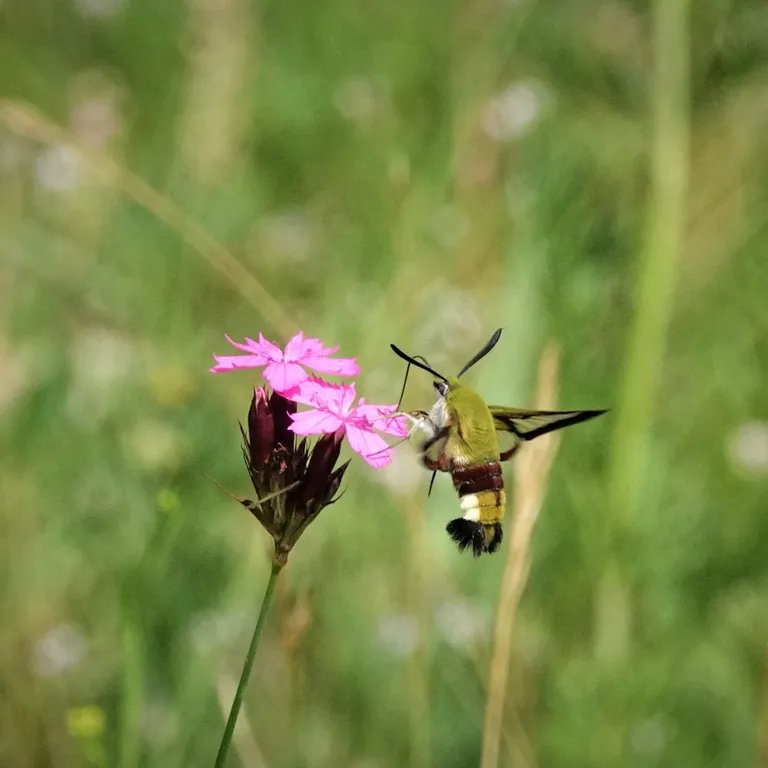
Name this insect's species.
Hemaris fuciformis
